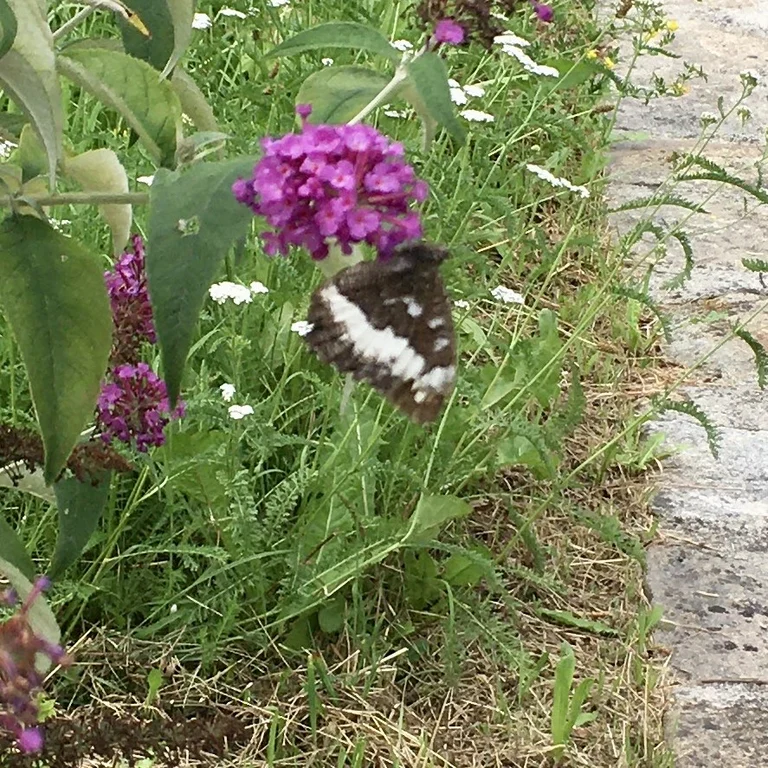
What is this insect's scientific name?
Brintesia circe
